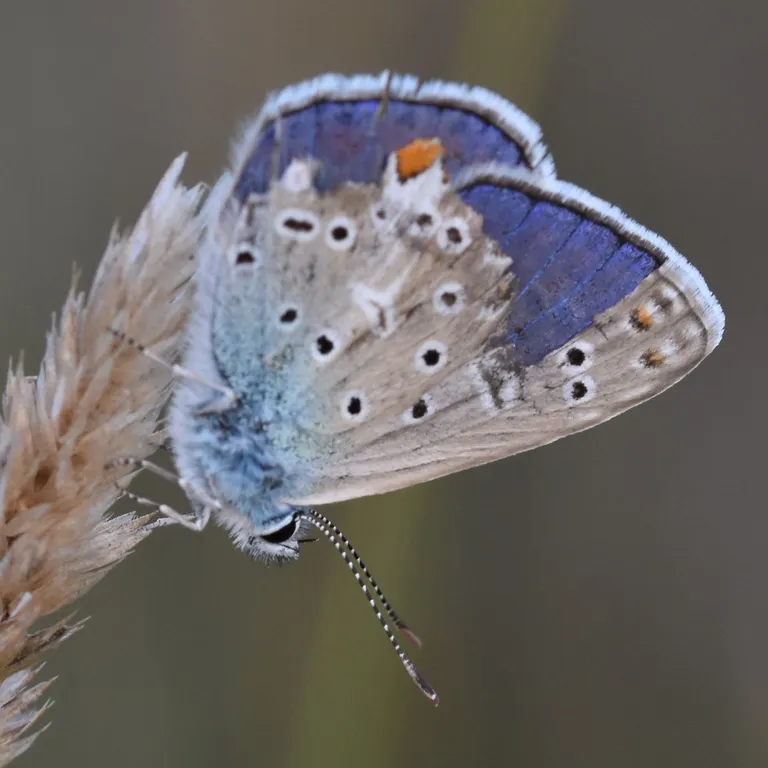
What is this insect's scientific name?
Polyommatus icarus
